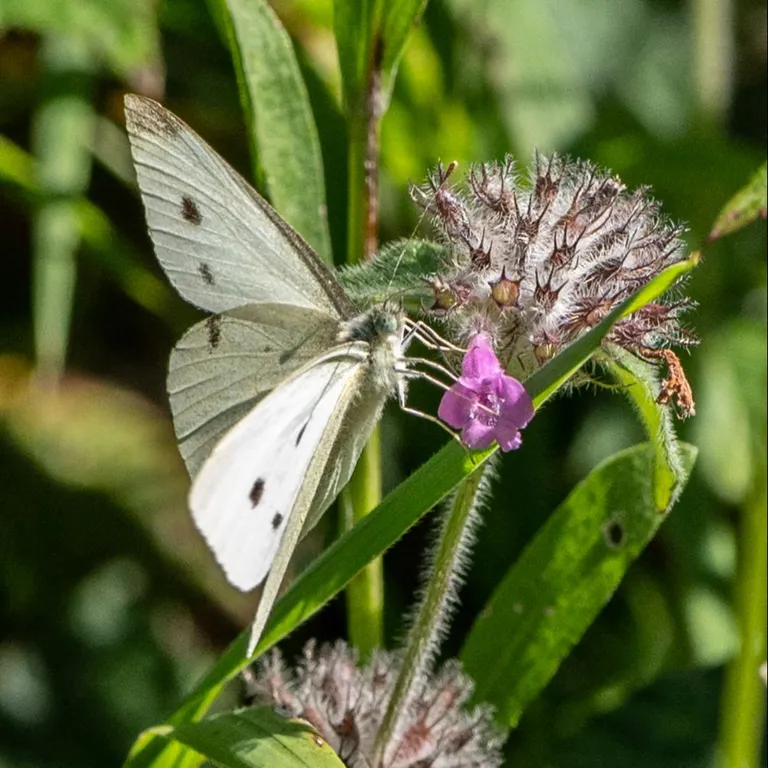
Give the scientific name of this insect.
Pieris rapae
